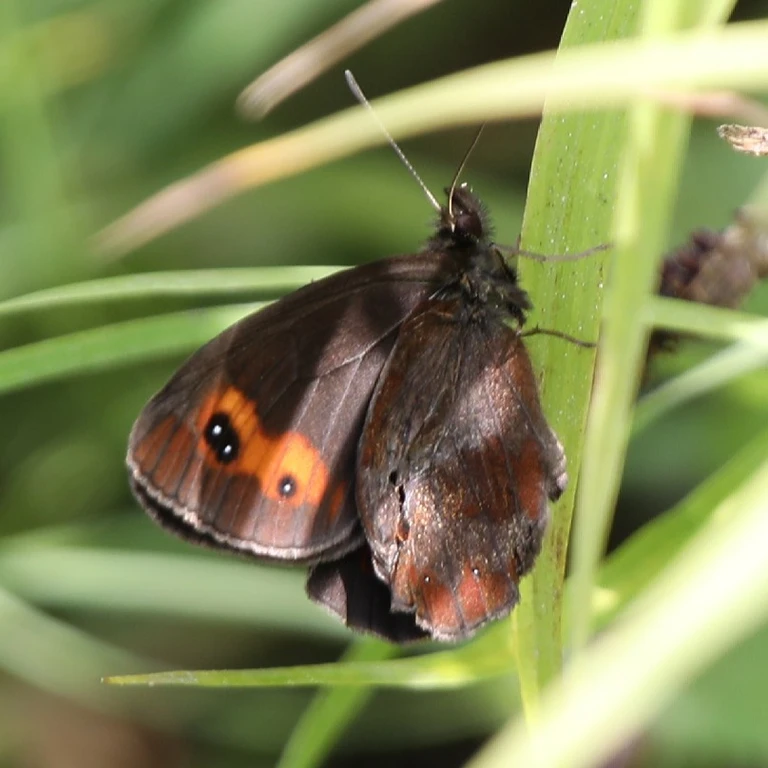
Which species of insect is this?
Erebia aethiops
